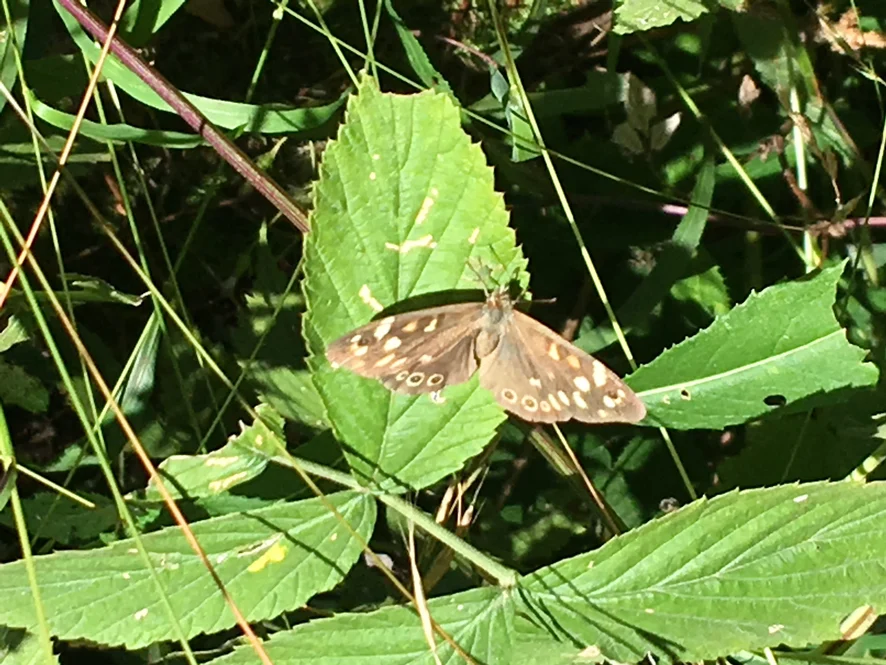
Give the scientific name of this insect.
Pararge aegeria
